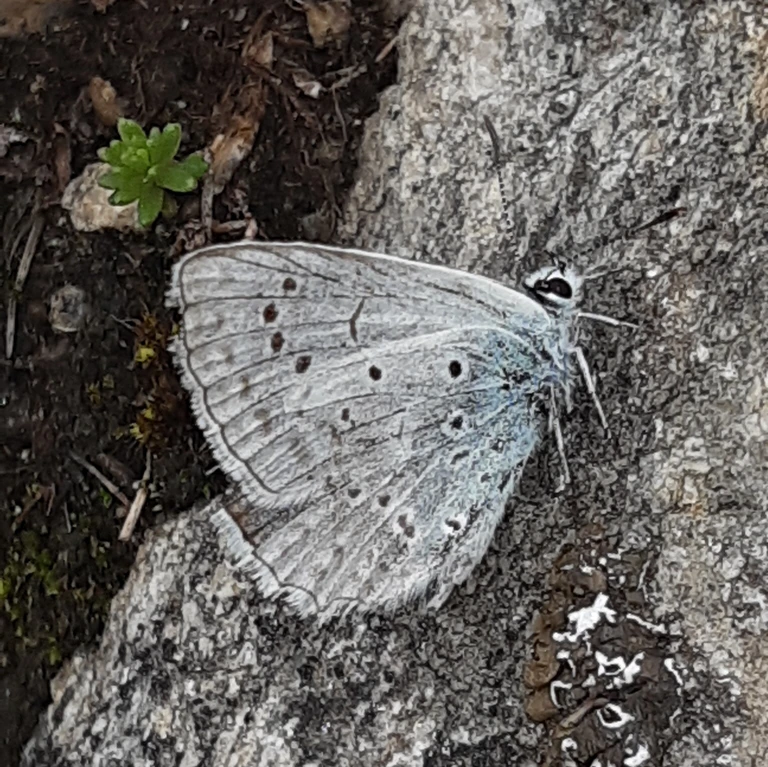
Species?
Polyommatus daphnis
